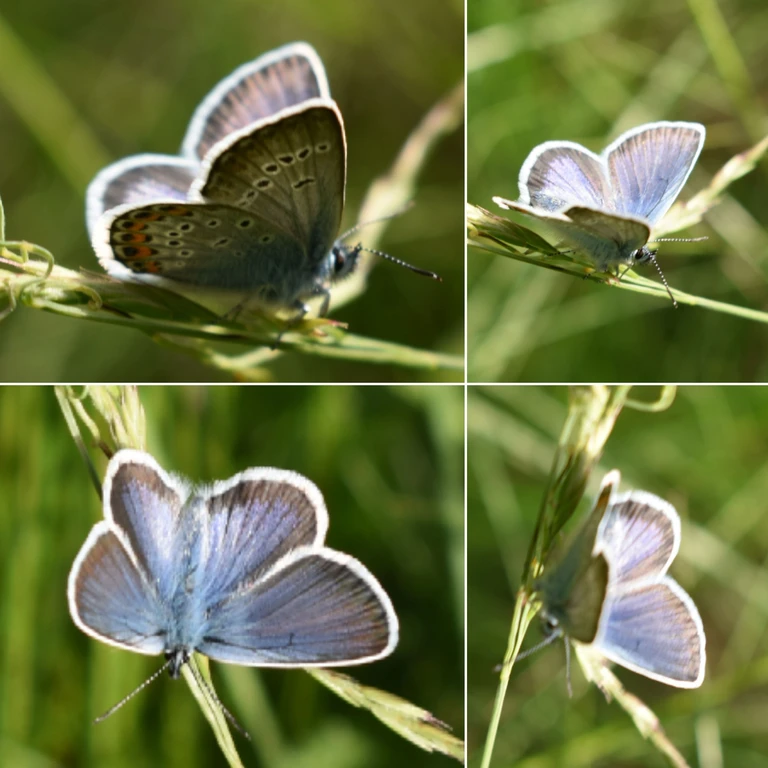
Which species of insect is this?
Plebejus argus
